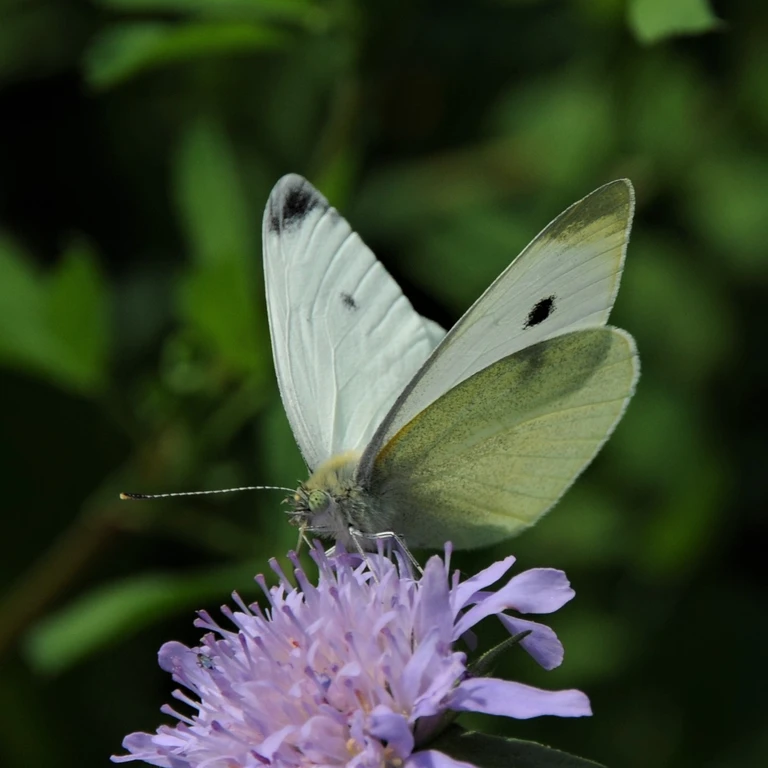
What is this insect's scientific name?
Pieris rapae
